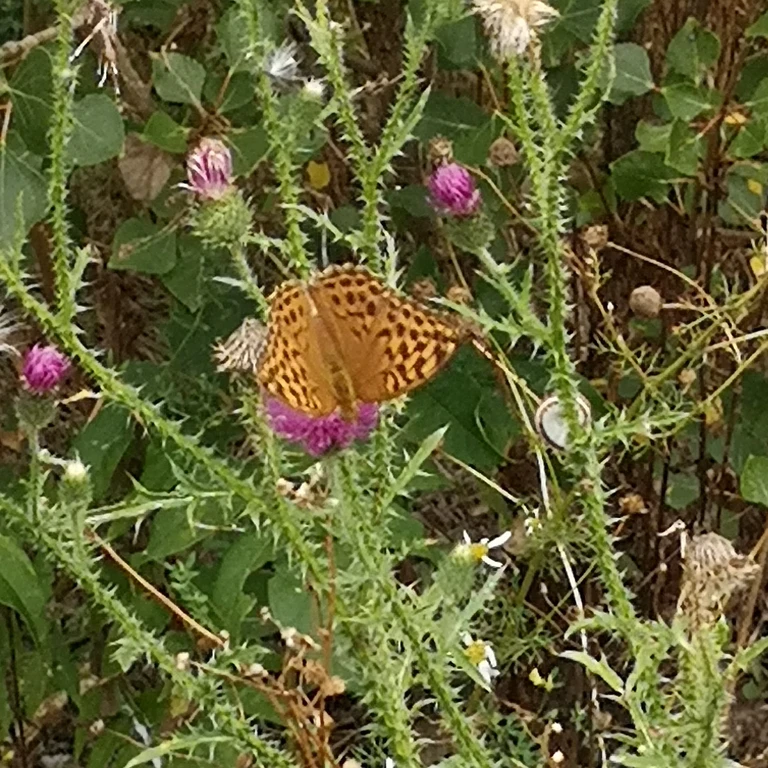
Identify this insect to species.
Argynnis paphia
